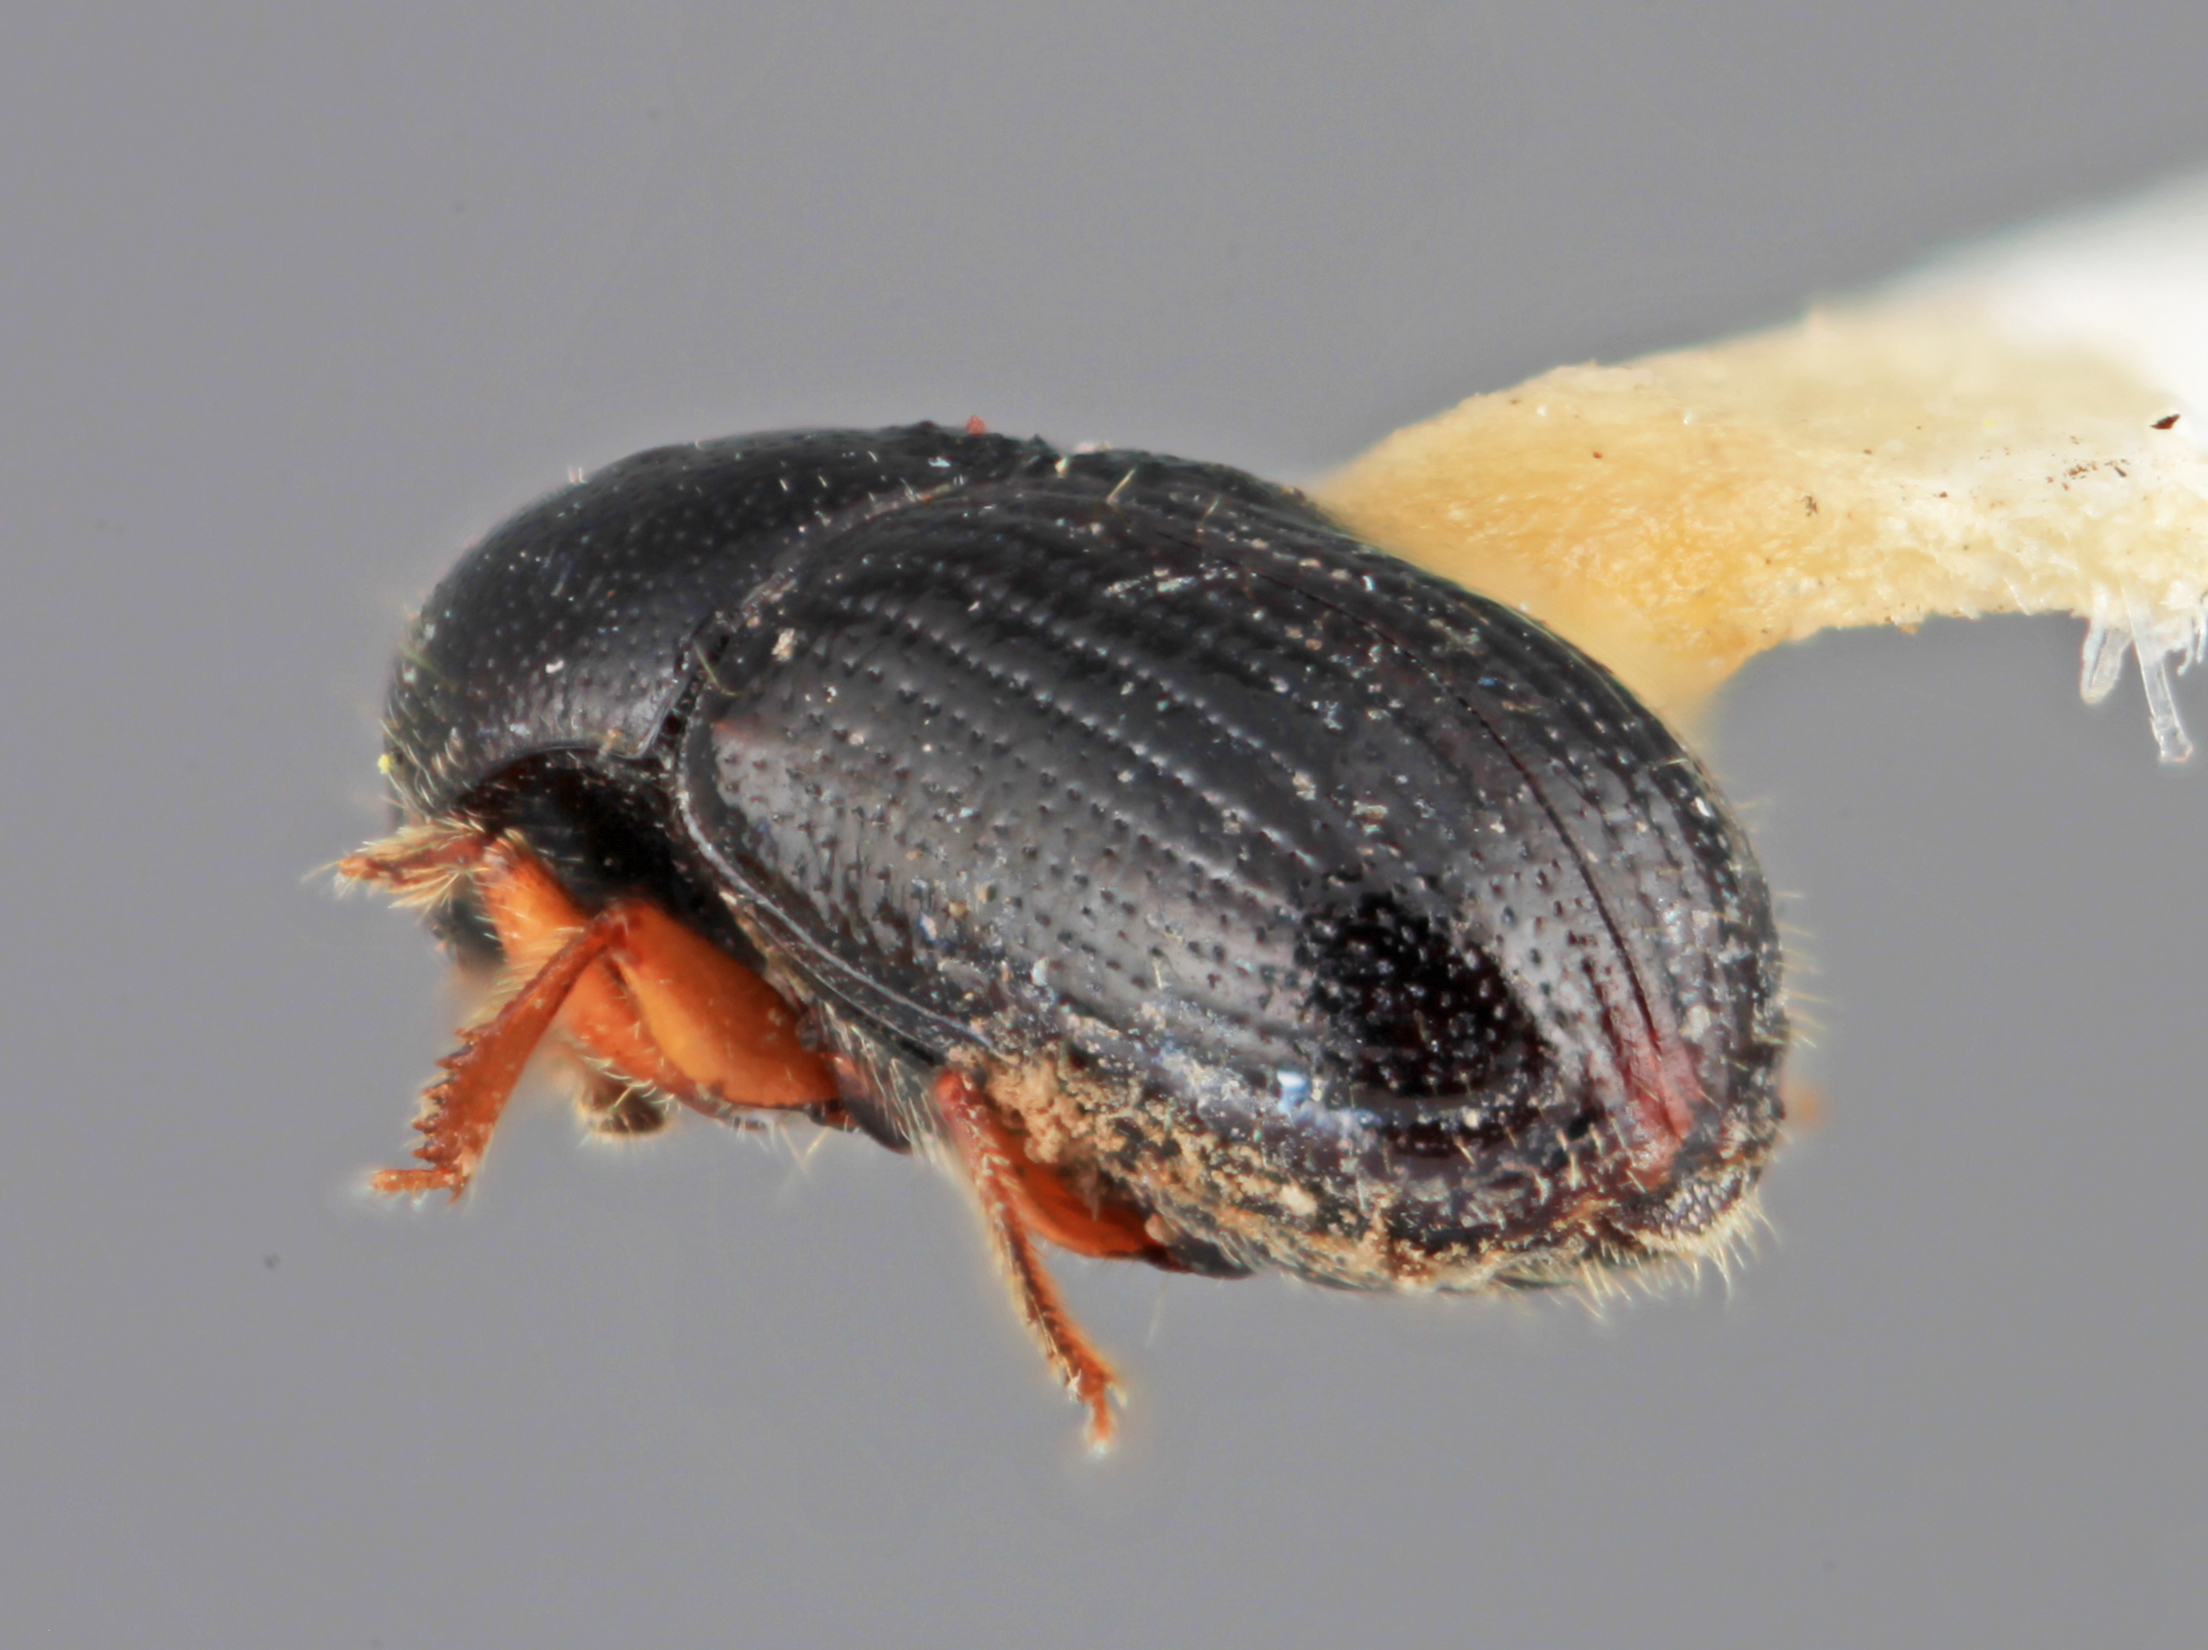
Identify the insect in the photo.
Scolytodes clusiacolens
